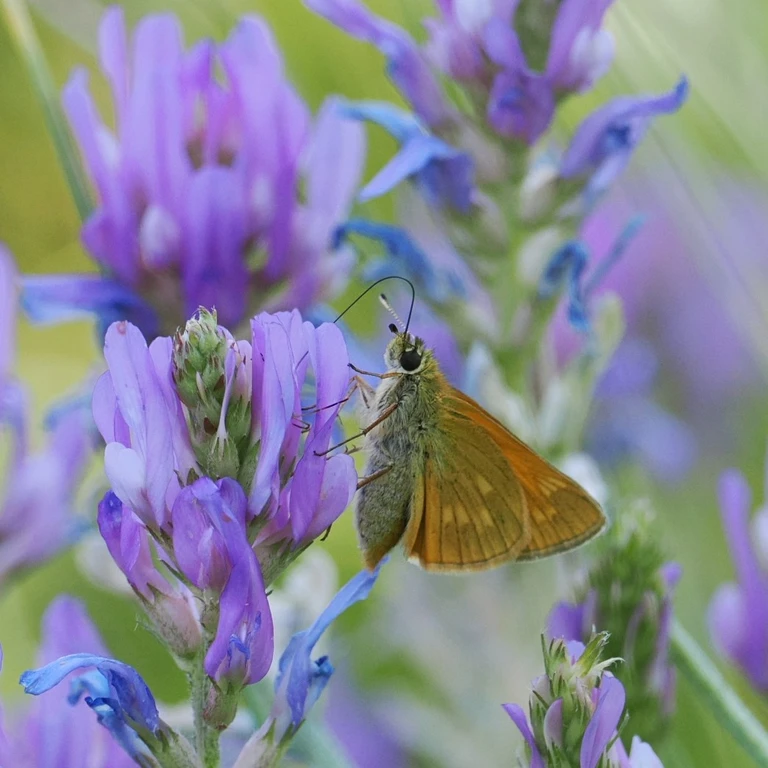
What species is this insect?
Ochlodes sylvanus (also Ochlodes venata)
